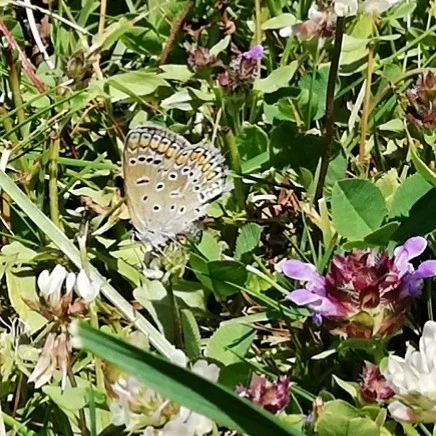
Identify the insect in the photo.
Polyommatus icarus
